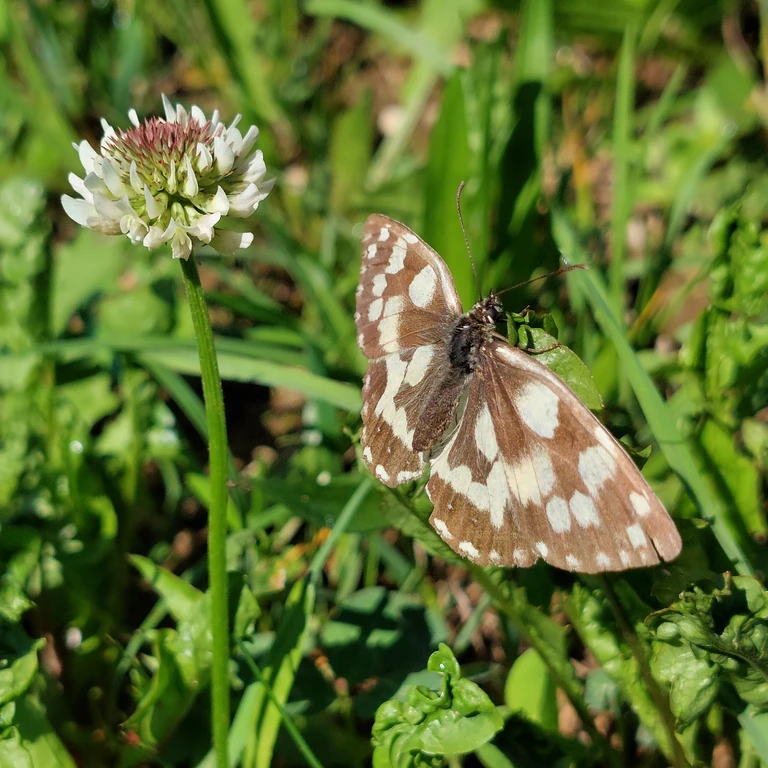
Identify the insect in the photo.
Melanargia galathea
